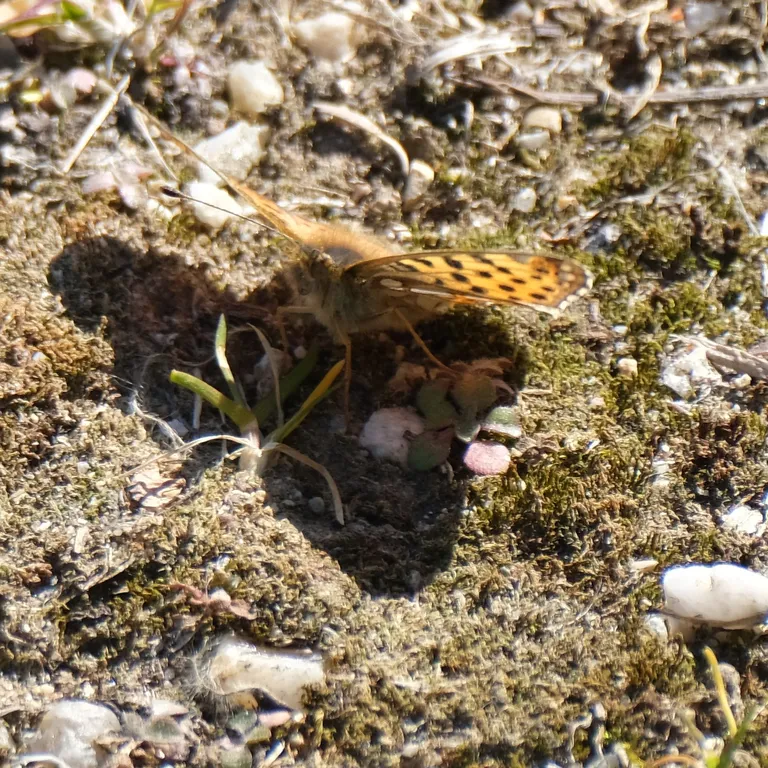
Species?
Issoria lathonia
